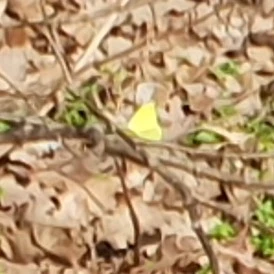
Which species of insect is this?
Gonepteryx rhamni
